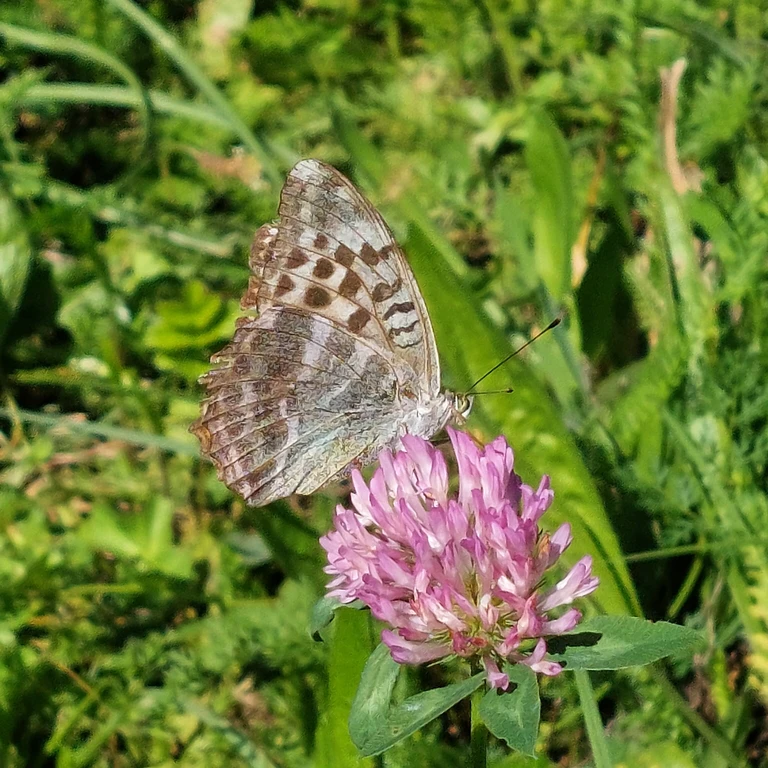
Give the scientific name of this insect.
Argynnis paphia
